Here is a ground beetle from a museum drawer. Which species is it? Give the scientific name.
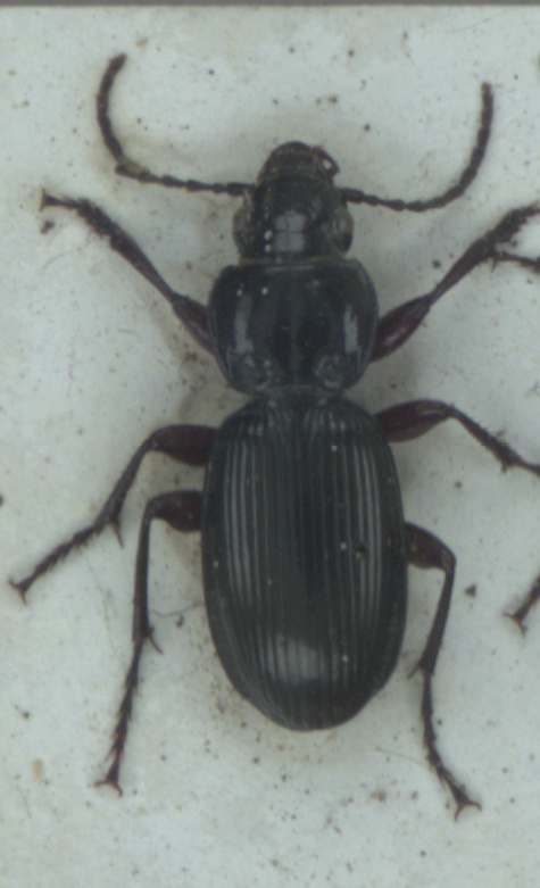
Pterostichus madidus
